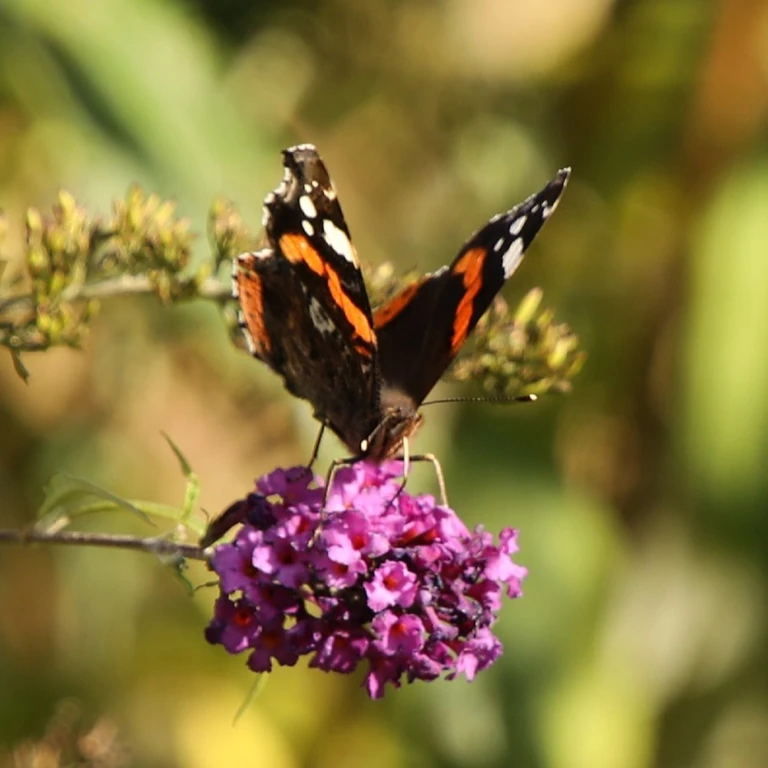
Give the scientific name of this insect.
Vanessa atalanta
